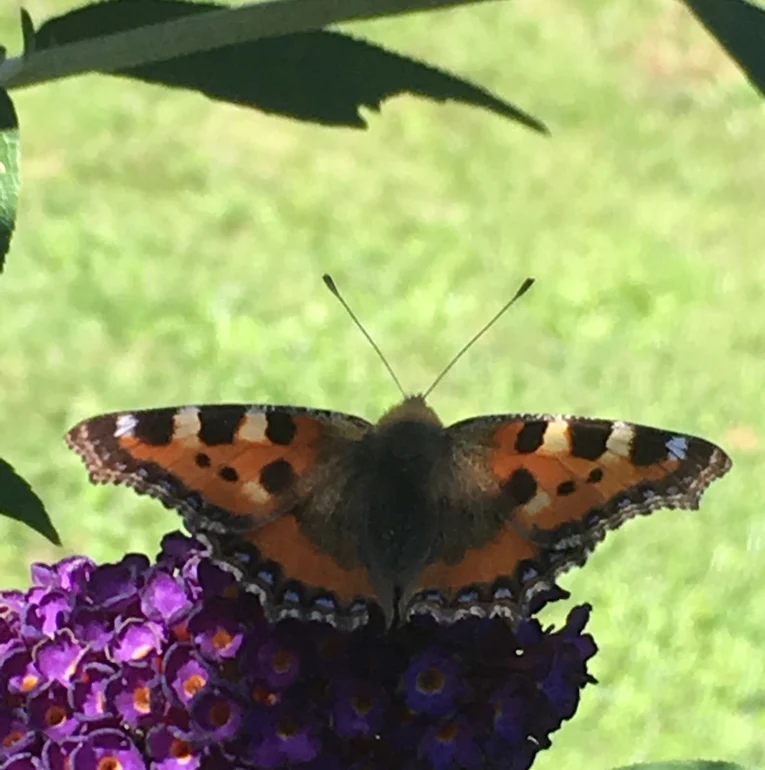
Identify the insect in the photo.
Aglais urticae
